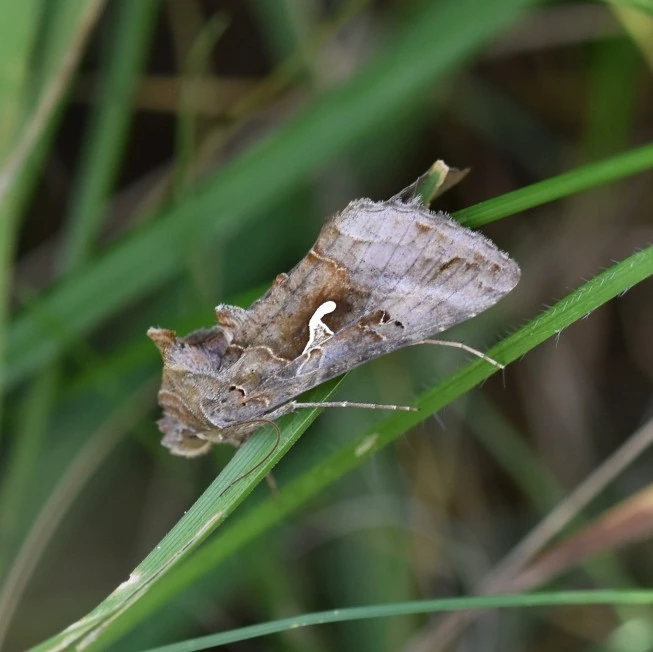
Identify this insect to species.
Autographa gamma
